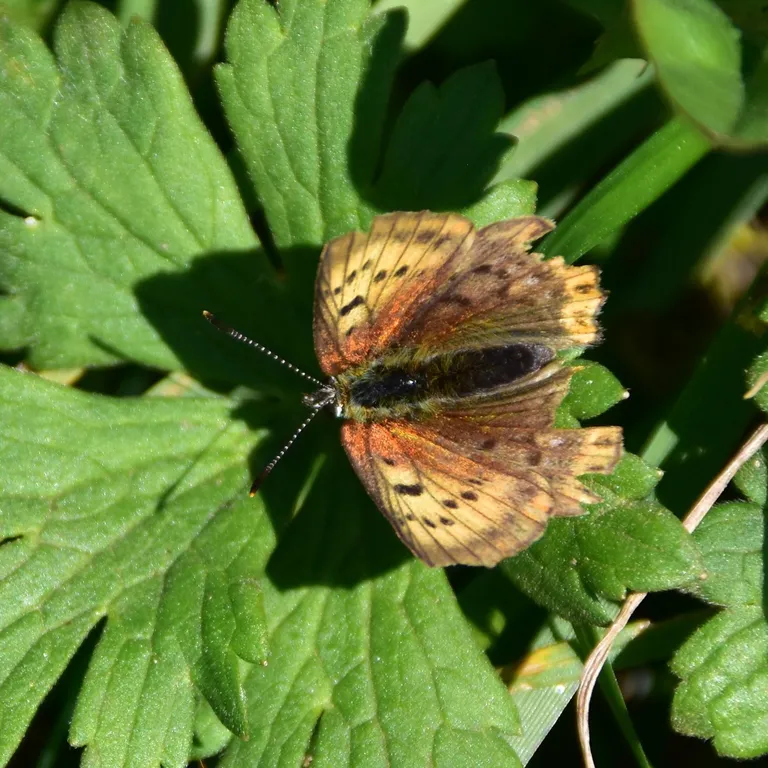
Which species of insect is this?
Lycaena virgaureae
